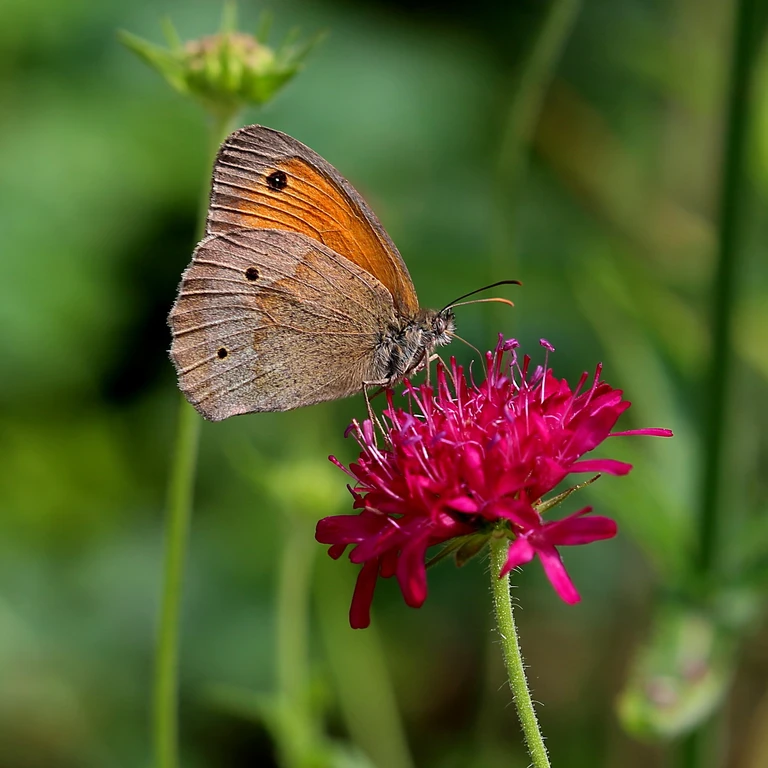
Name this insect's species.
Maniola jurtina
